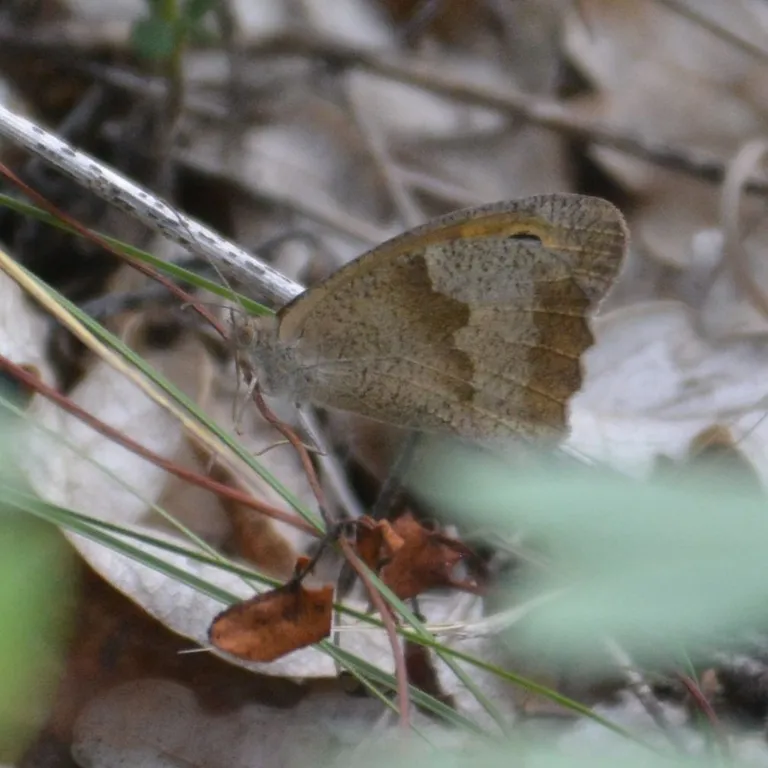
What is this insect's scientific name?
Maniola jurtina
